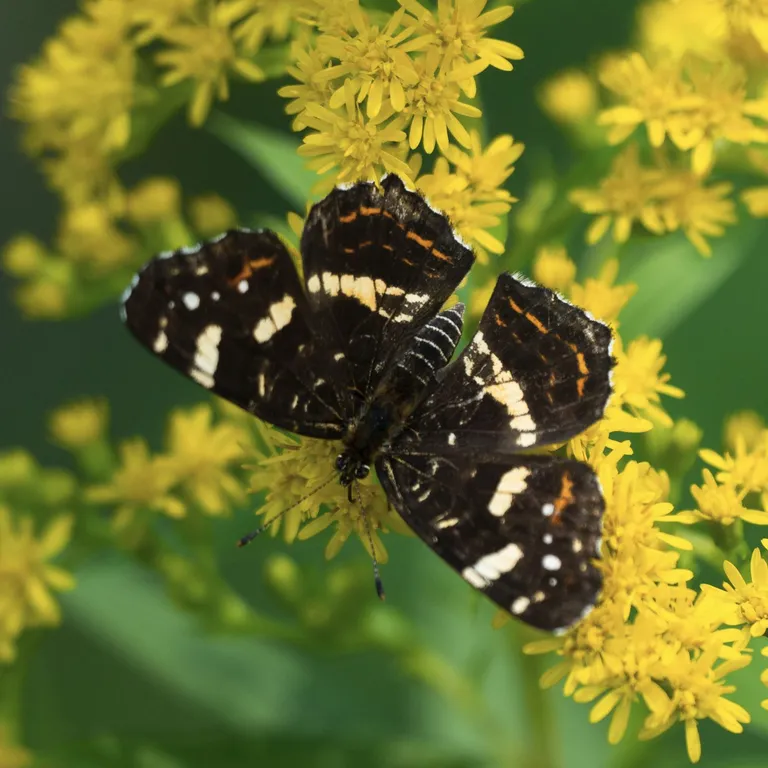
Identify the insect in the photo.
Araschnia levana
